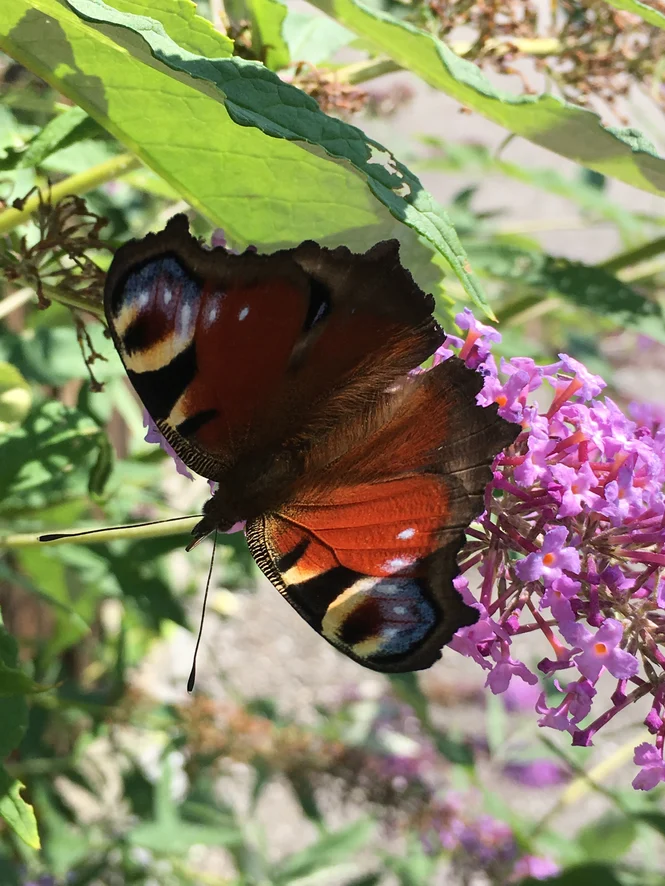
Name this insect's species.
Aglais io
